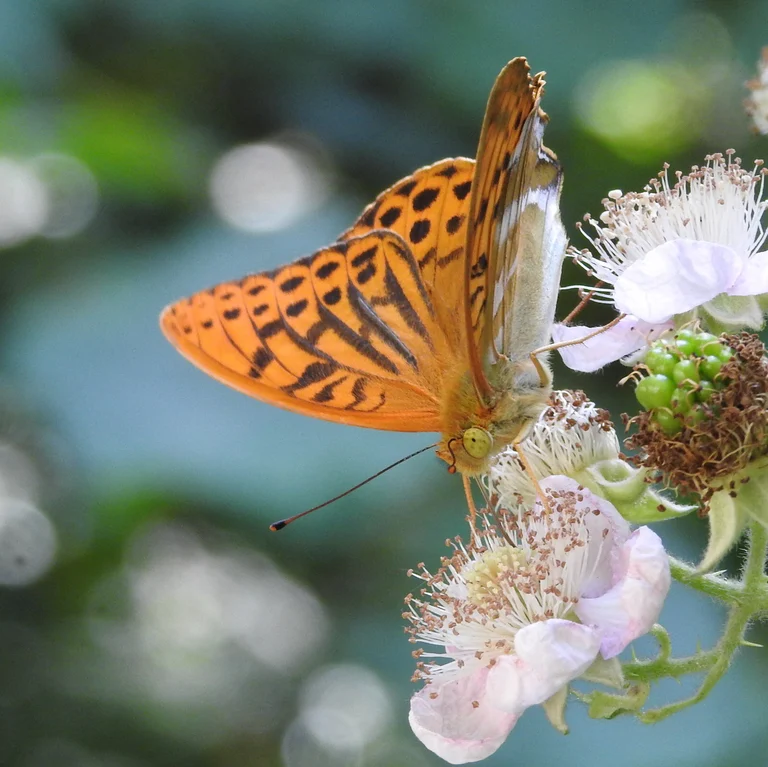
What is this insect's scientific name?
Argynnis paphia
